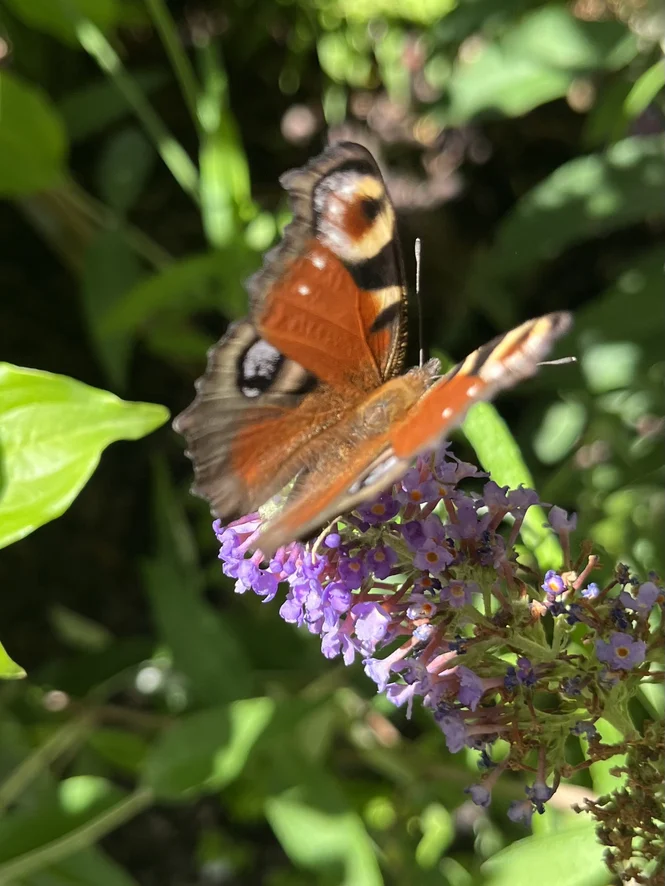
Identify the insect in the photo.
Aglais io
